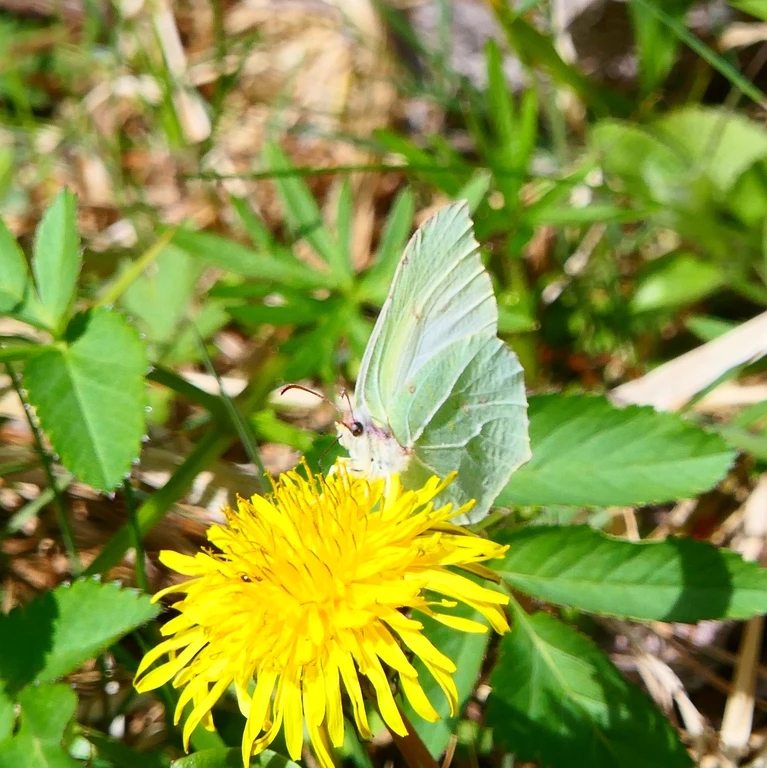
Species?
Gonepteryx rhamni
